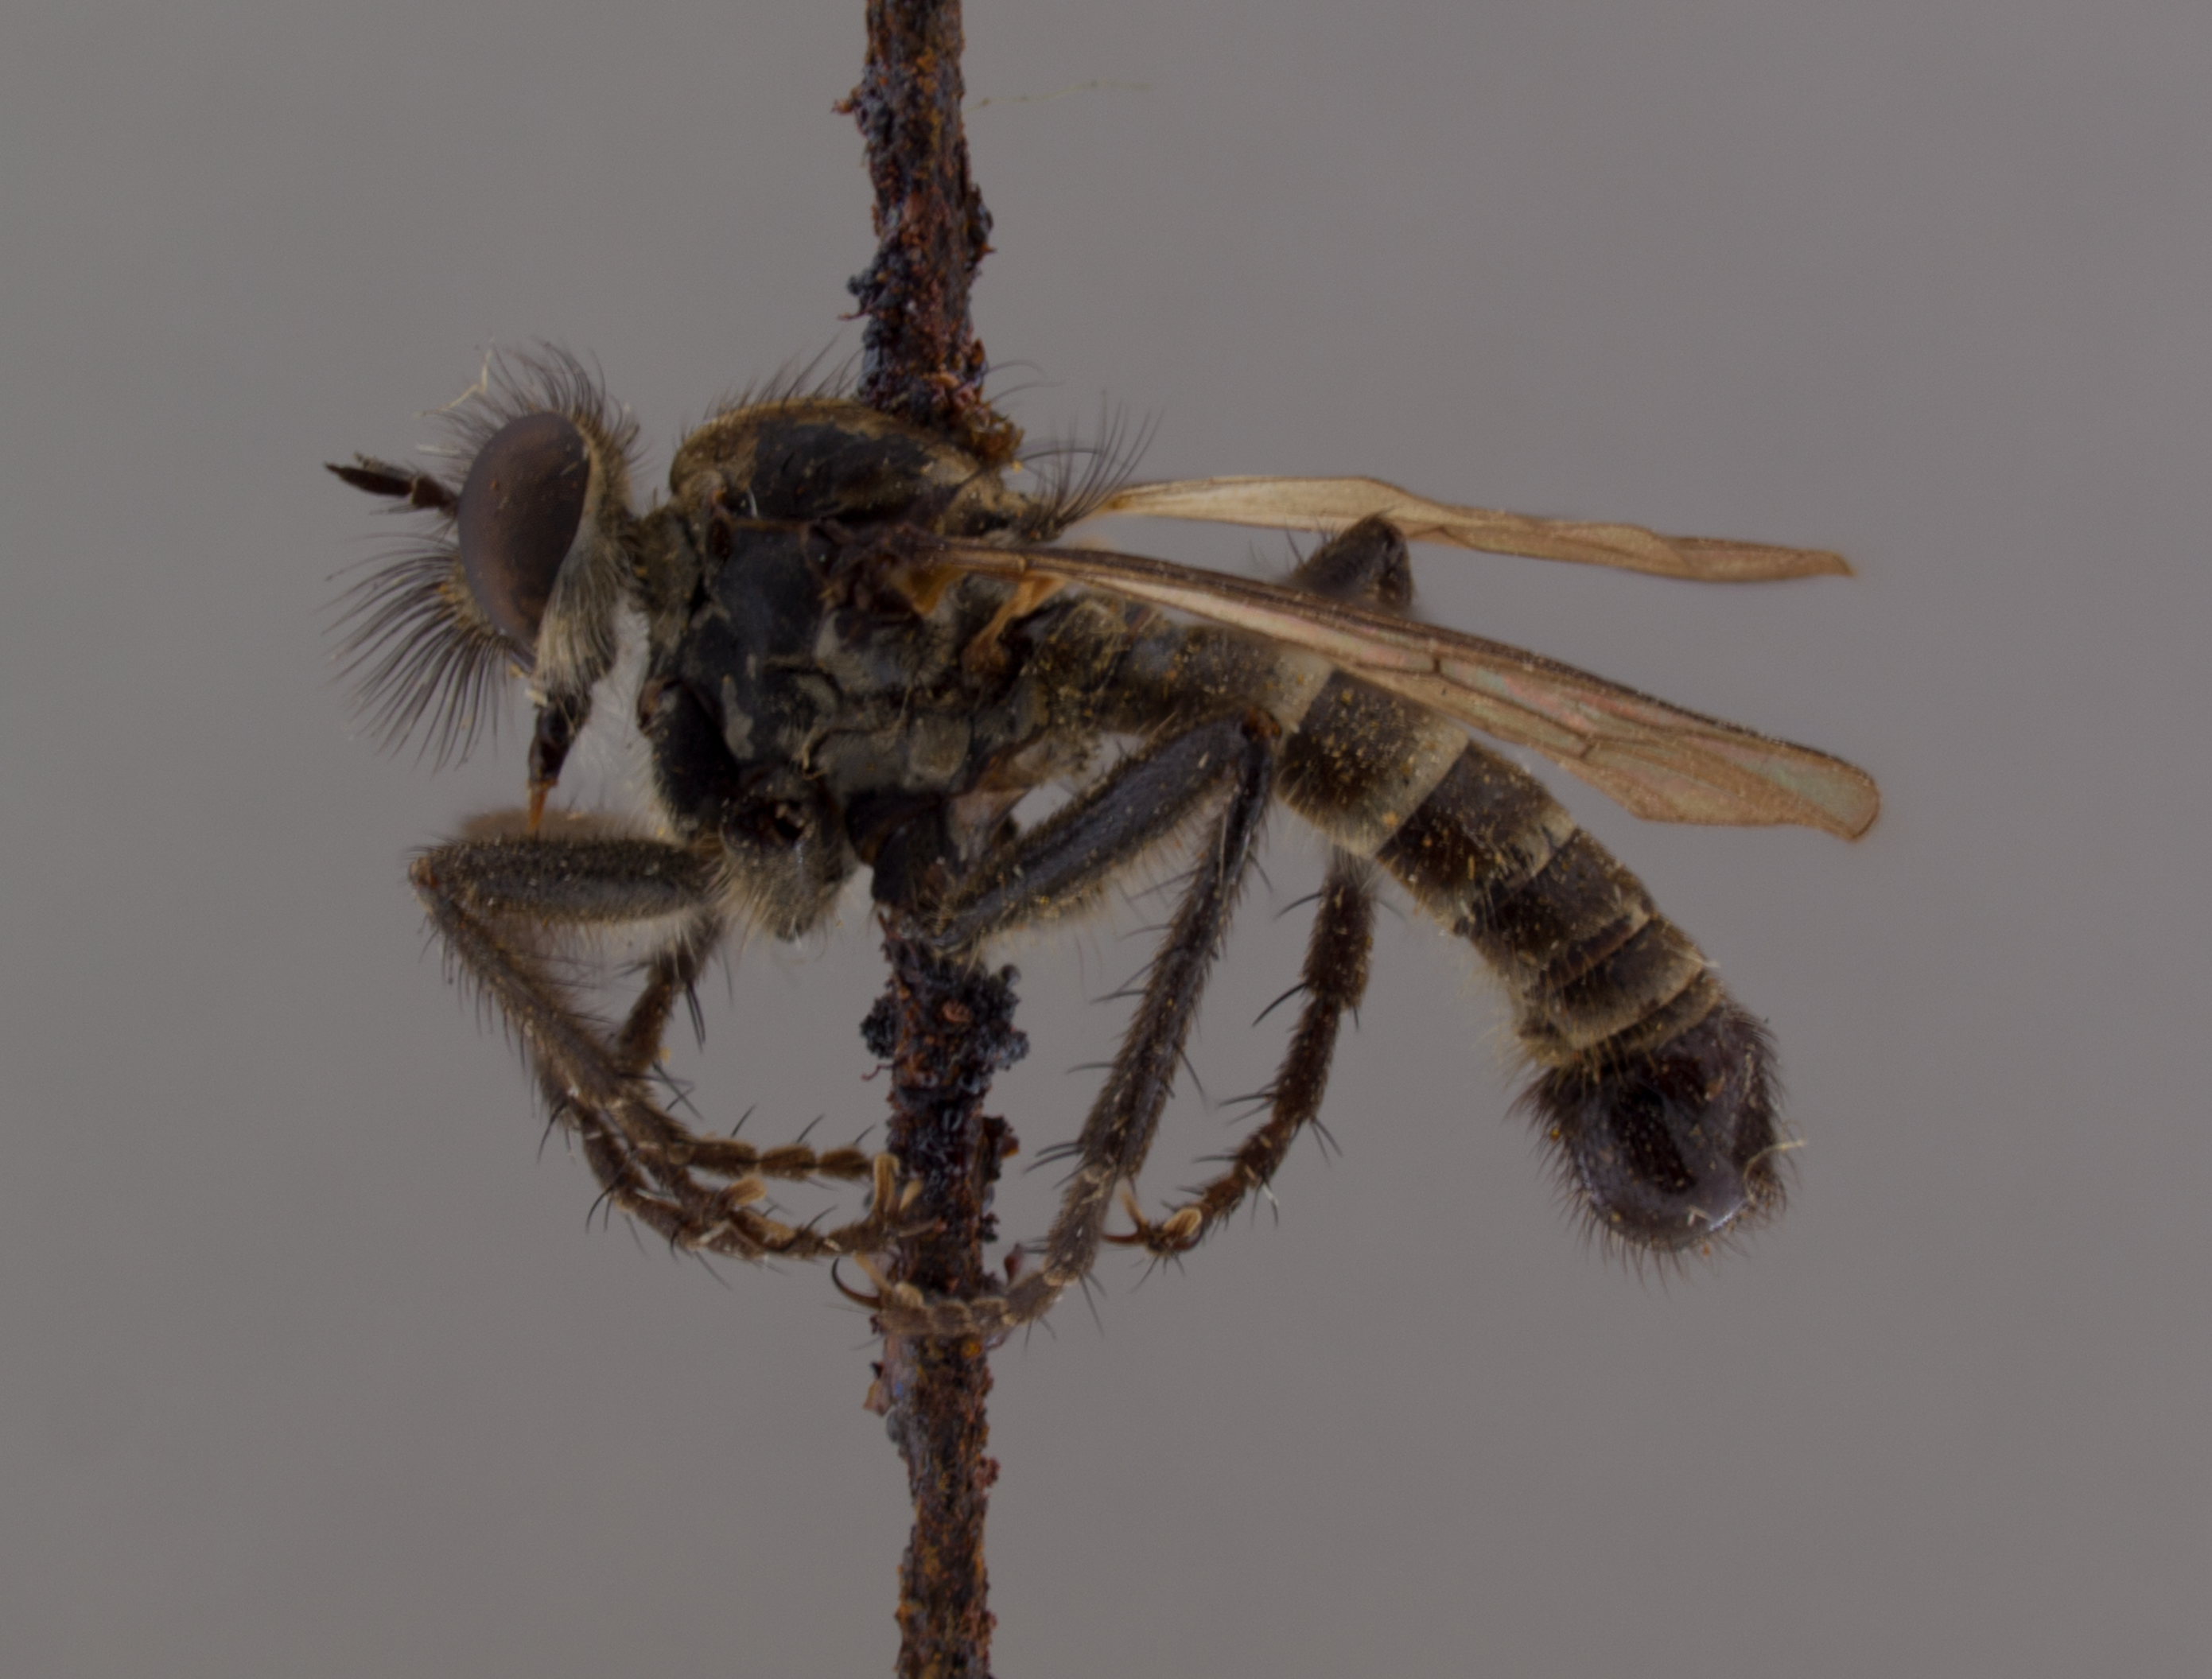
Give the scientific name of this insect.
Lasiopogon aldrichii
